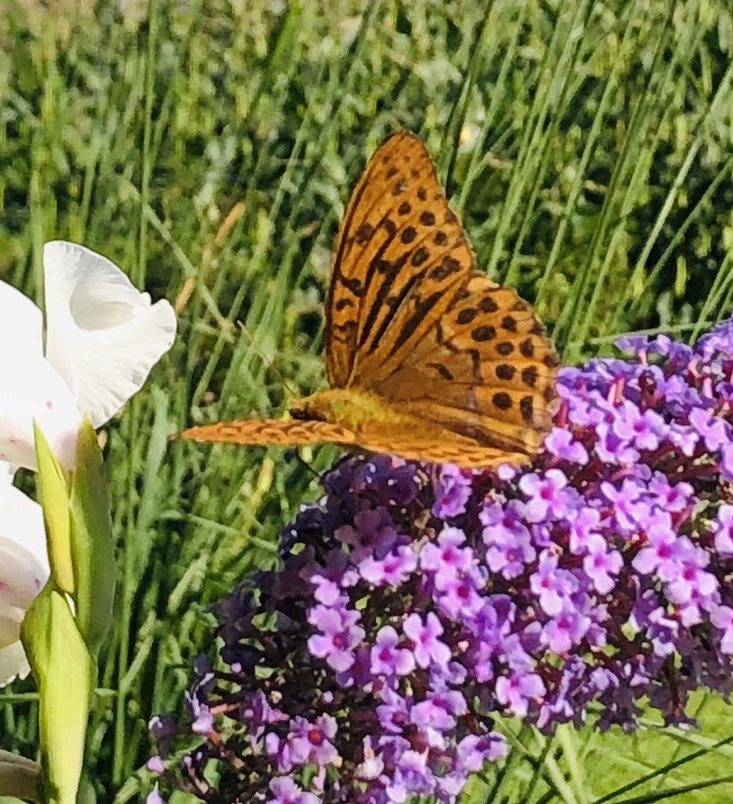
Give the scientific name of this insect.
Argynnis paphia
